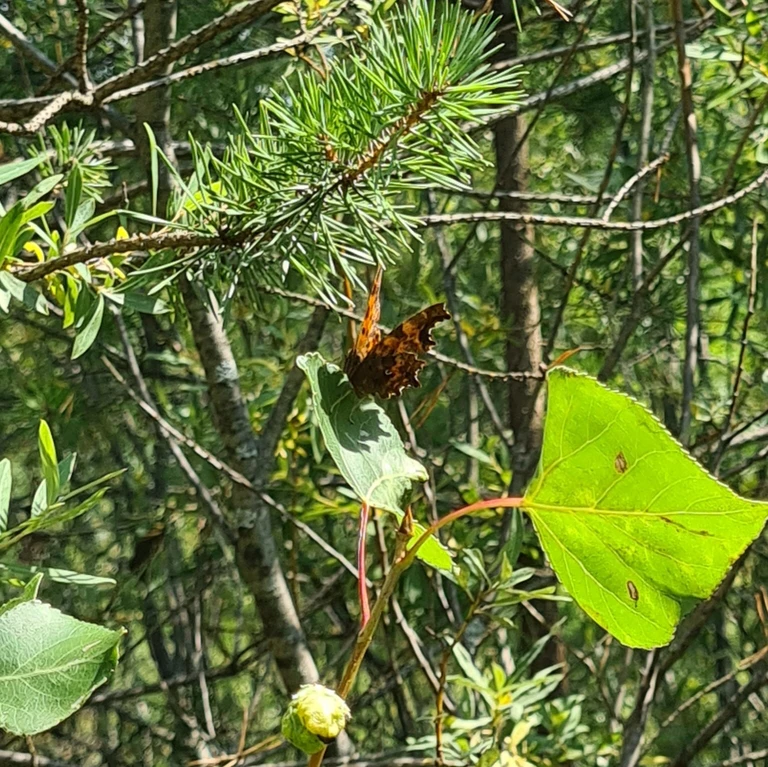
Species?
Polygonia c-album
